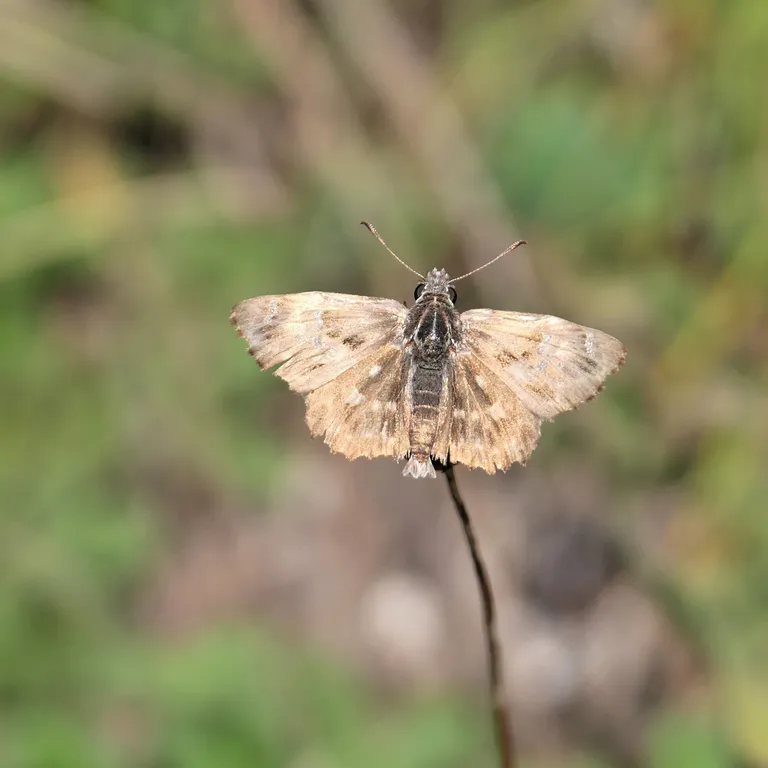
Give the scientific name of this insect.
Carcharodus alceae
